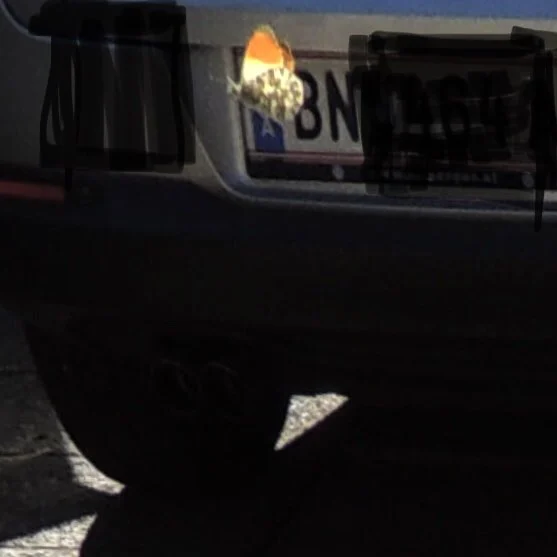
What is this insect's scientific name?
Anthocharis cardamines
